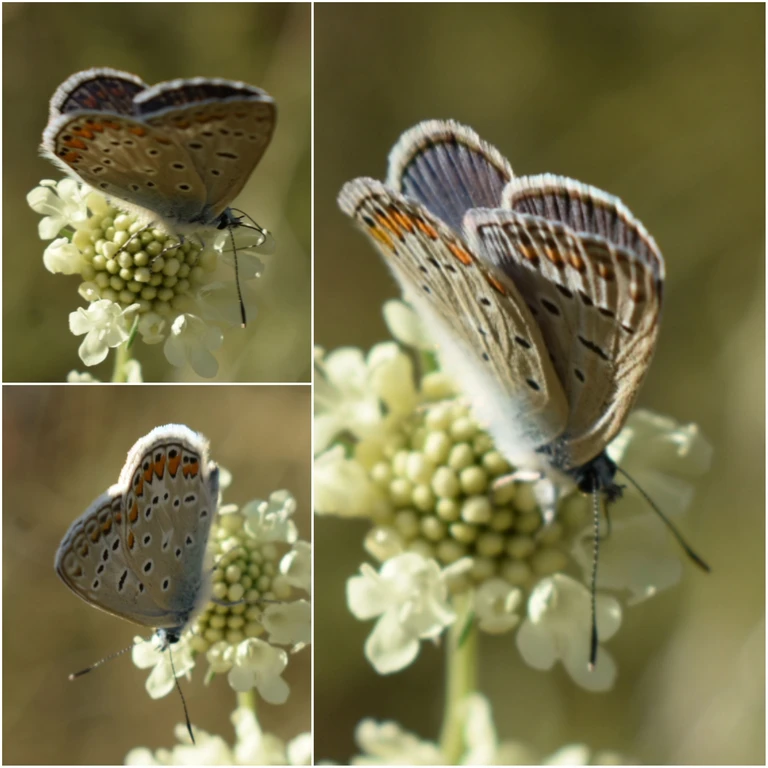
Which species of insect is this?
Polyommatus icarus
